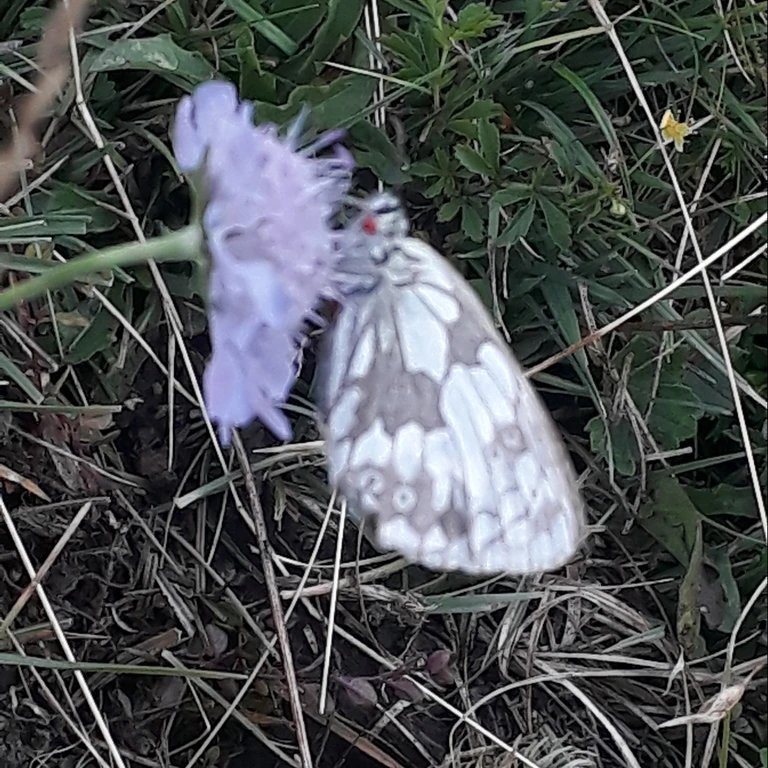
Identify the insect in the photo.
Melanargia galathea
